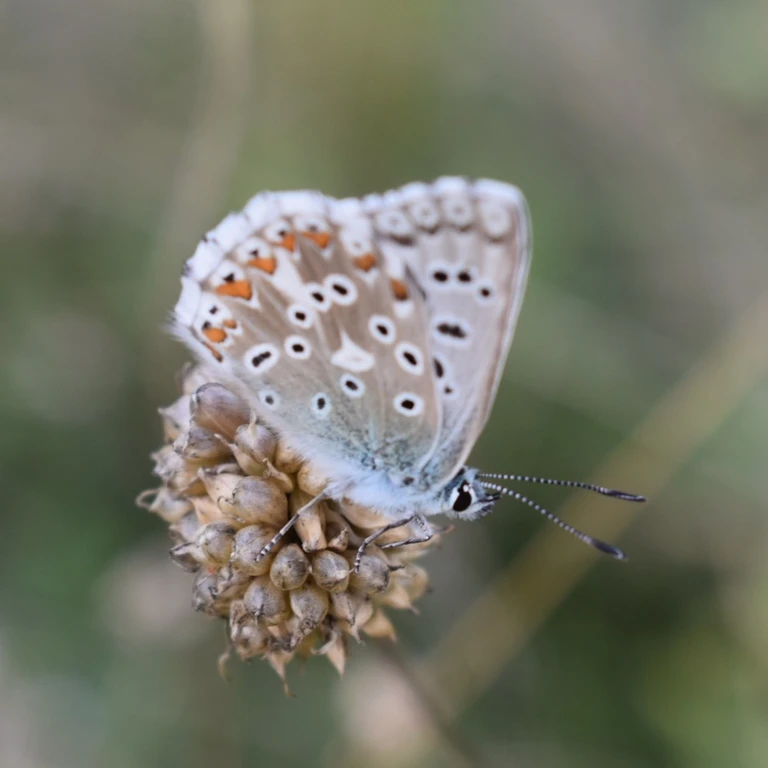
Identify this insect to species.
Lysandra coridon
